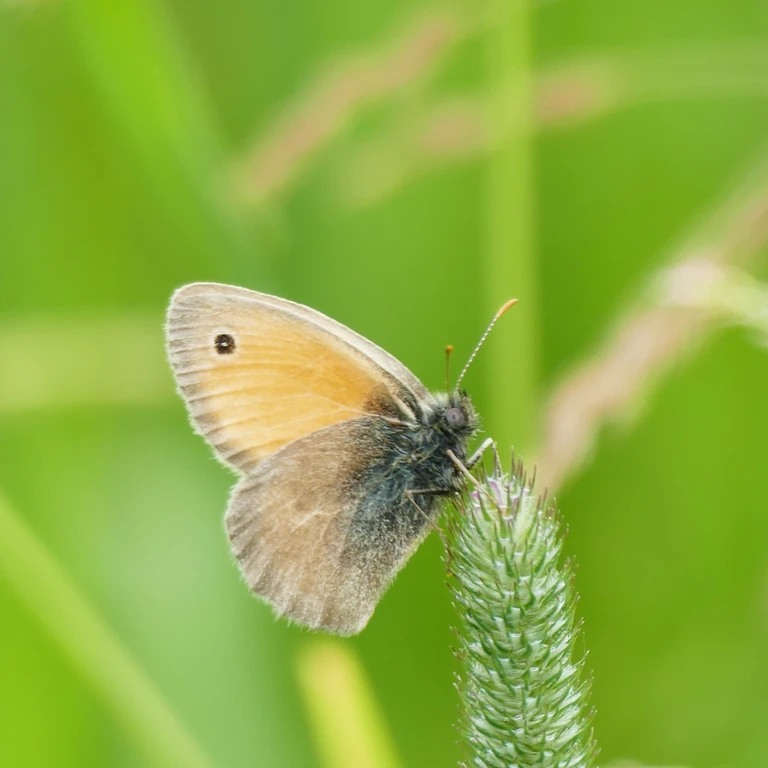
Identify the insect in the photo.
Coenonympha pamphilus
